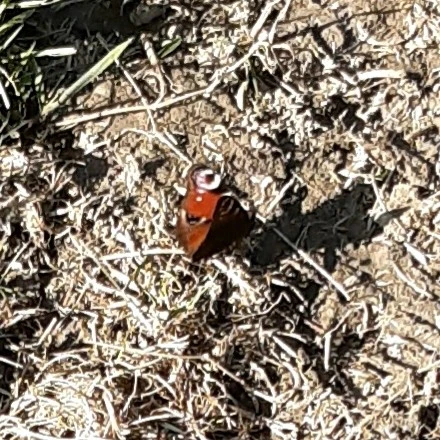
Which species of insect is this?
Aglais io
